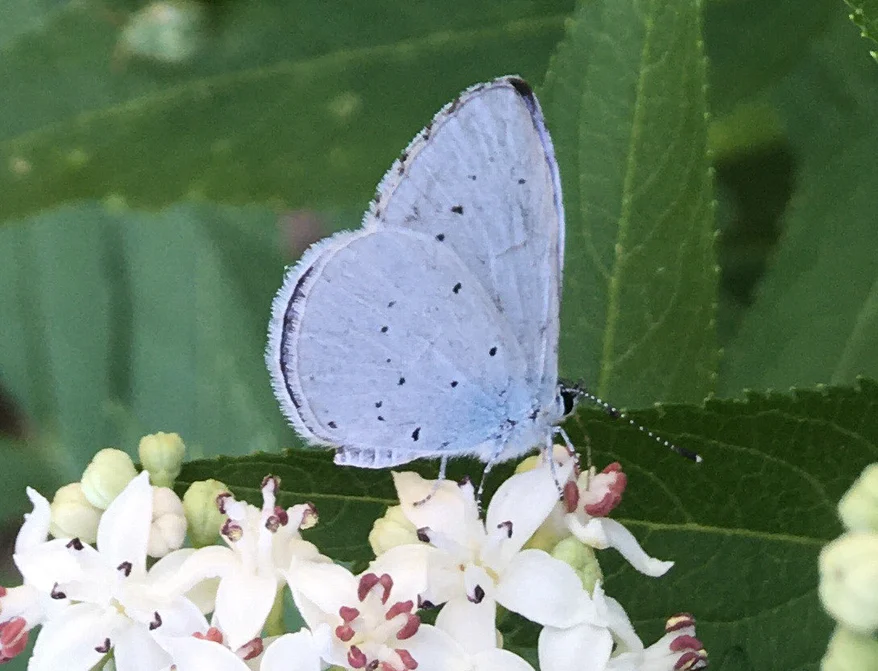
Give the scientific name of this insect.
Celastrina argiolus
